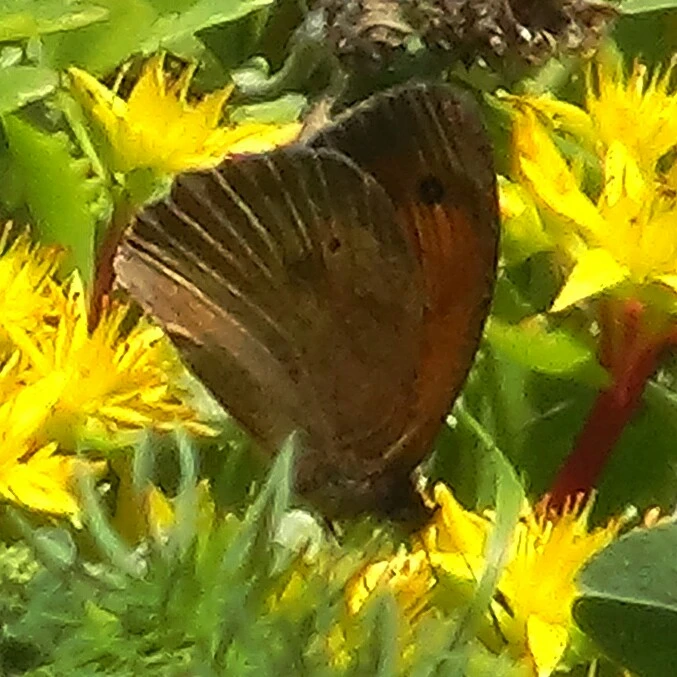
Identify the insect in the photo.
Maniola jurtina
